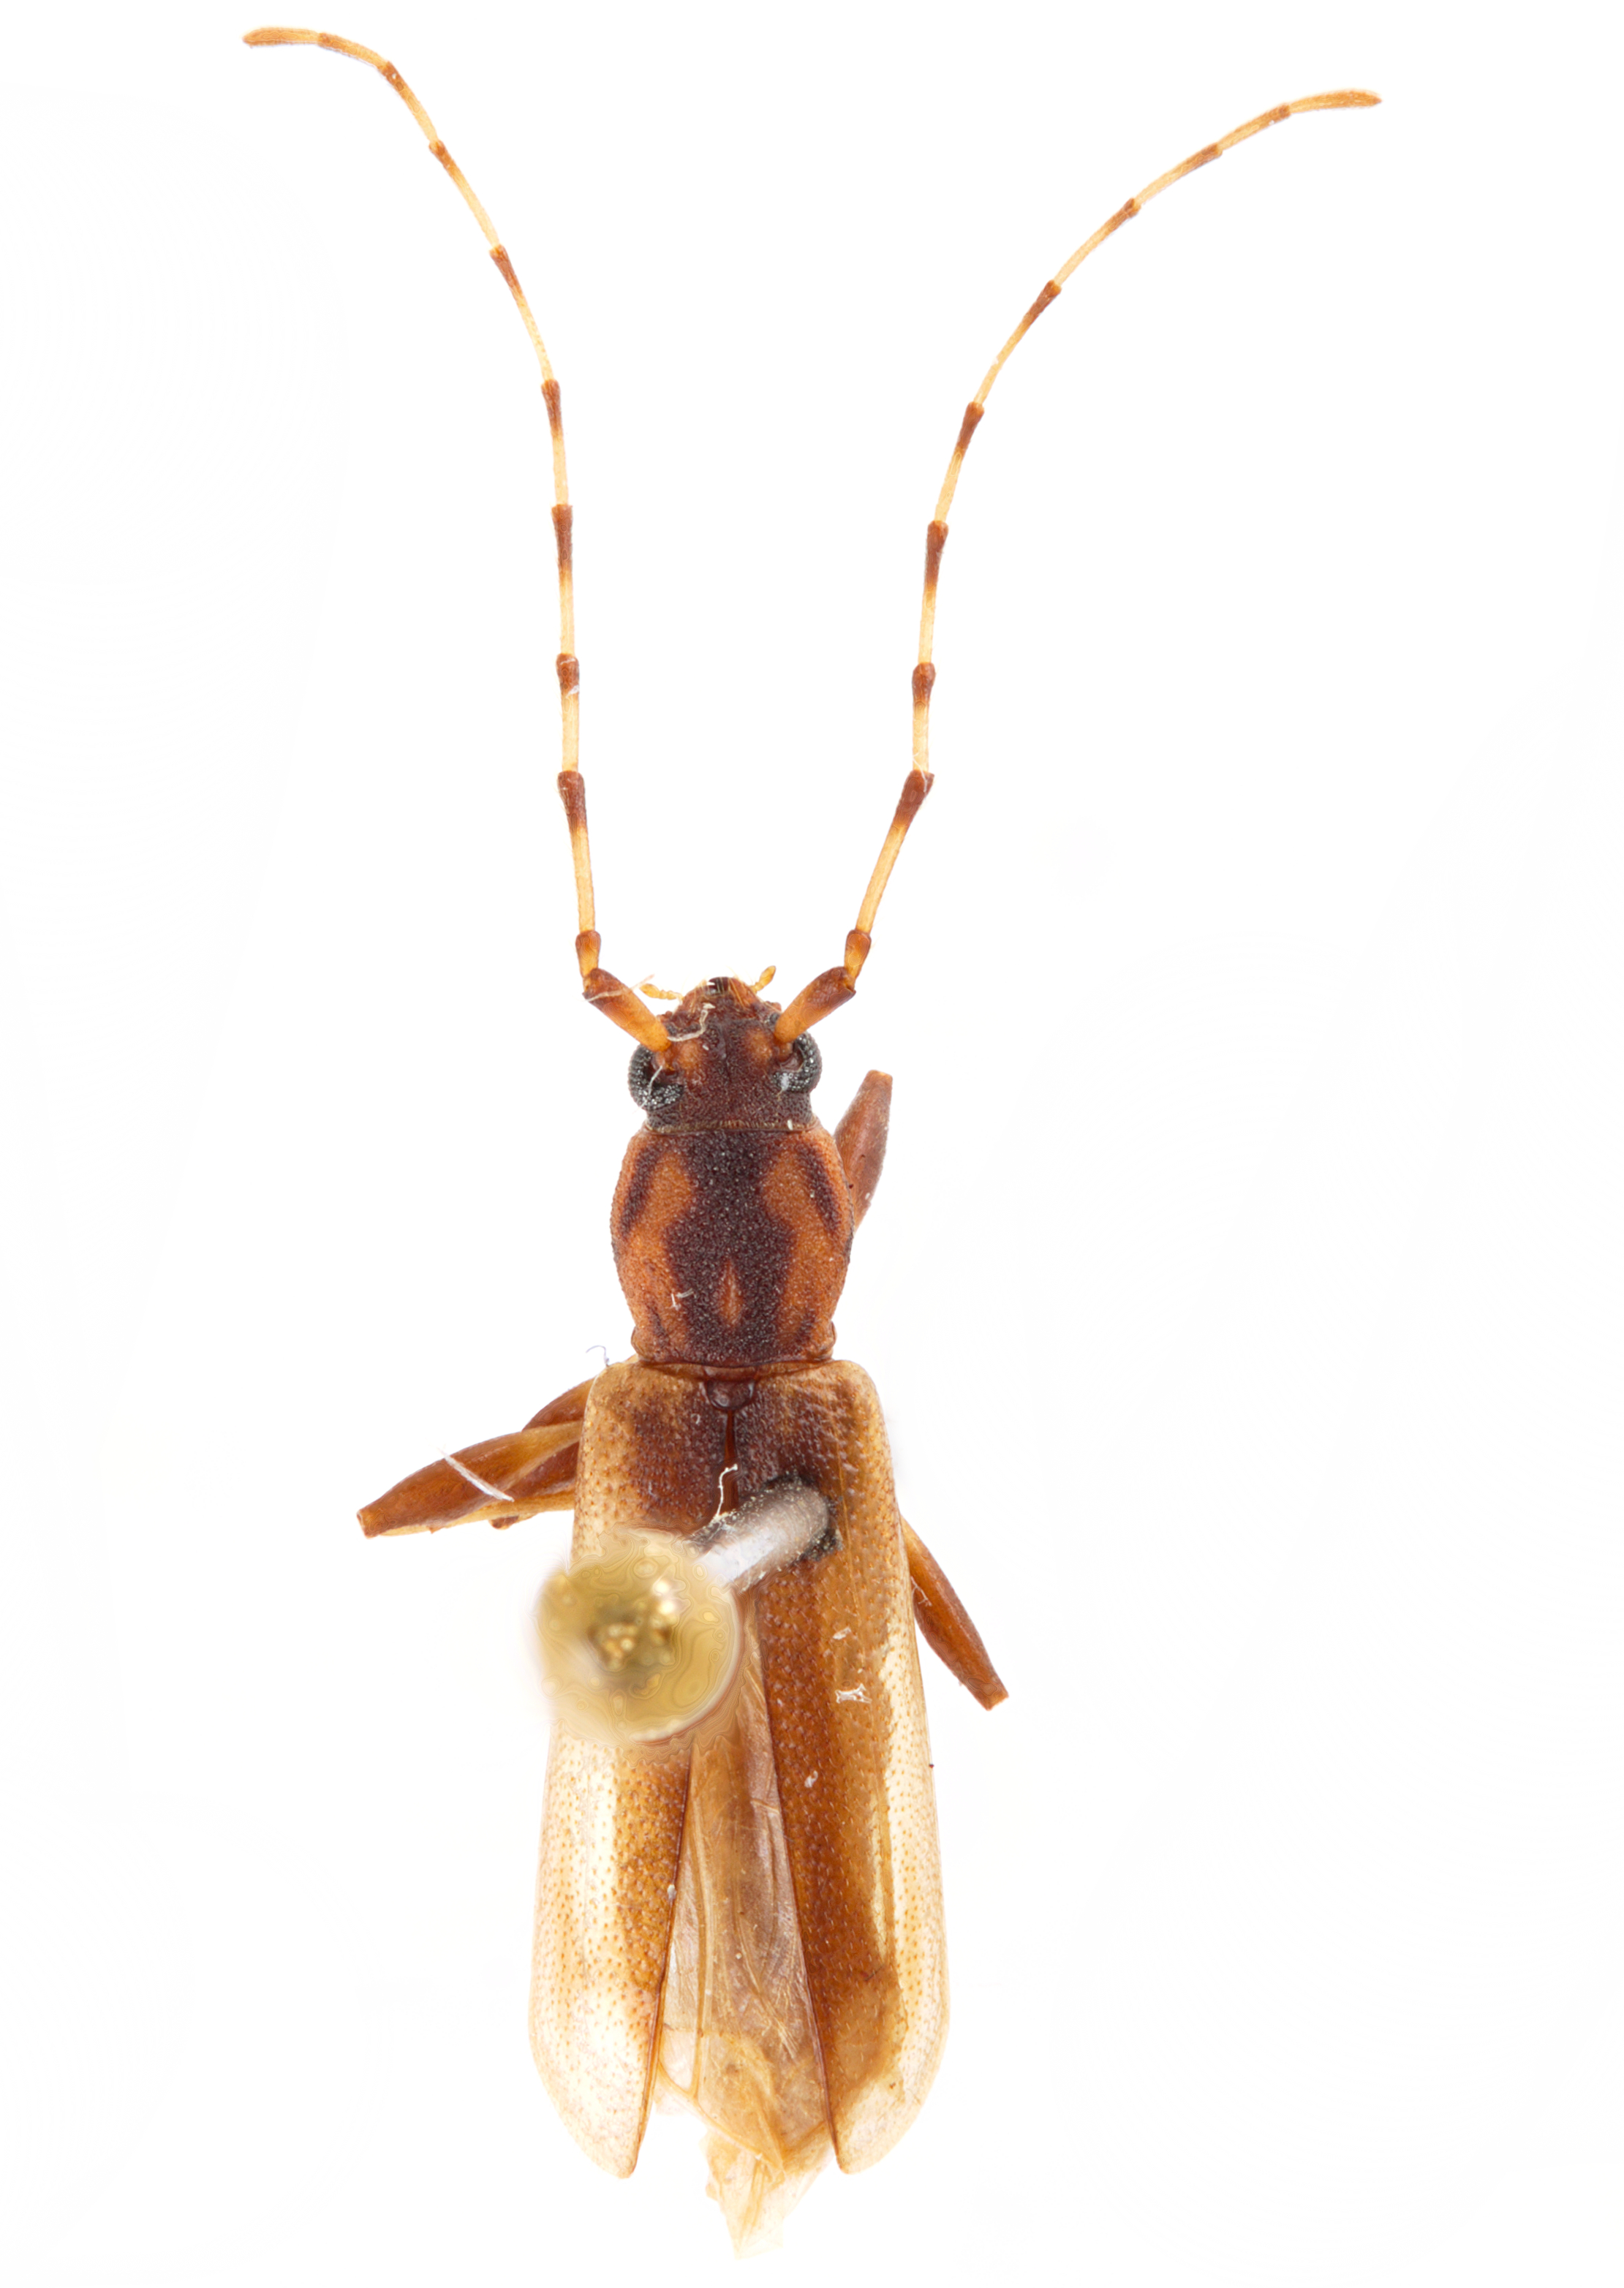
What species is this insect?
Curius dentatus
